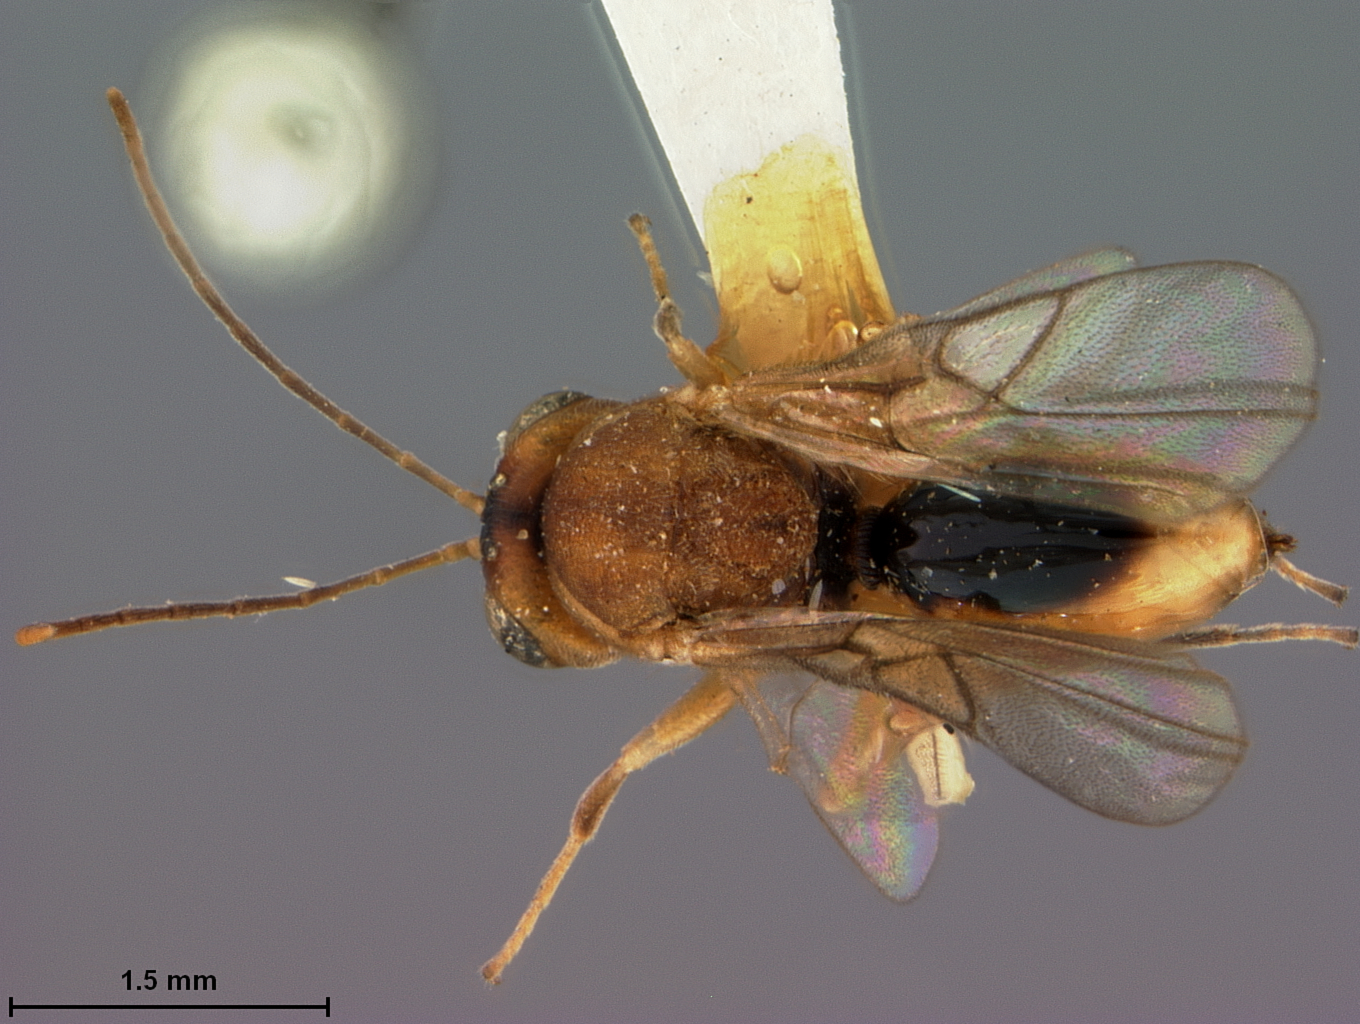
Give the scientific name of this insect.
Synergus duricoria
